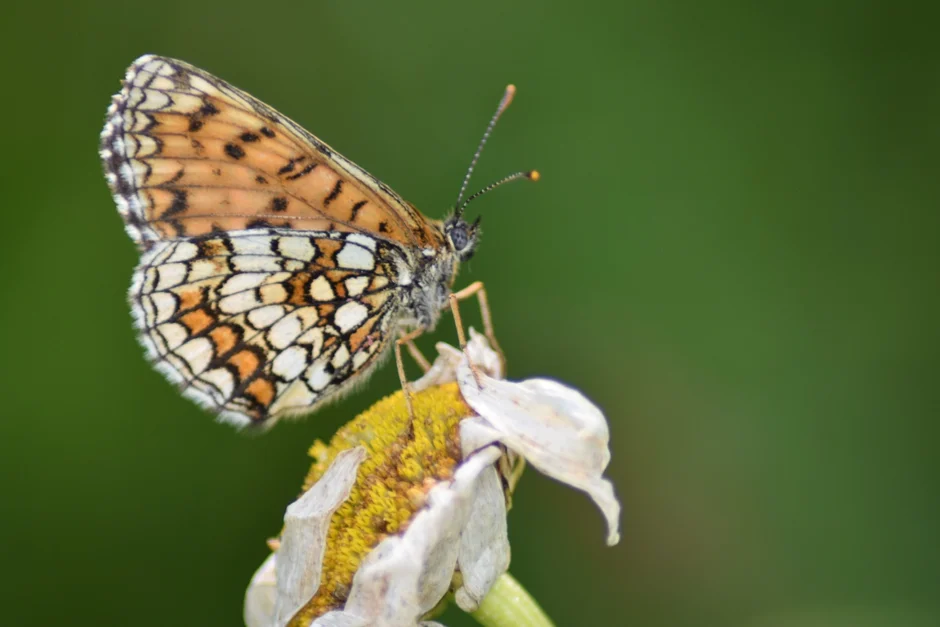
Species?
Melitaea athalia
